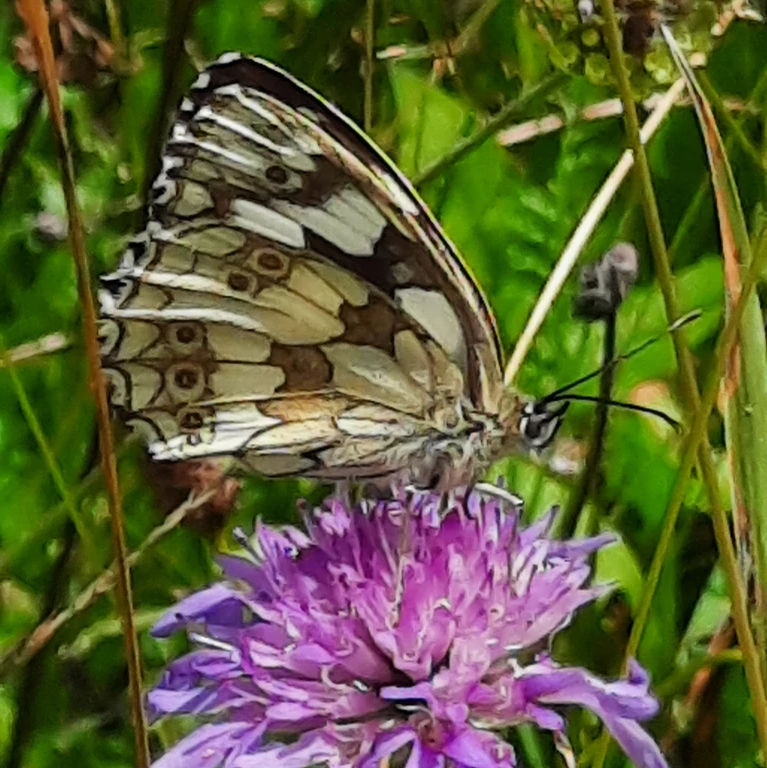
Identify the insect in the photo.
Melanargia galathea
